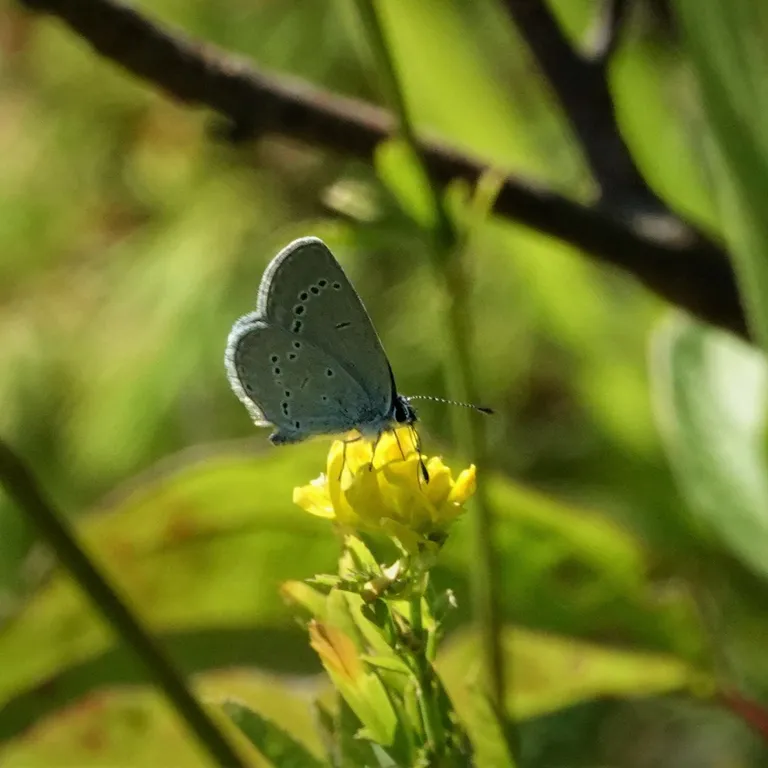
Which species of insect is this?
Cupido minimus
